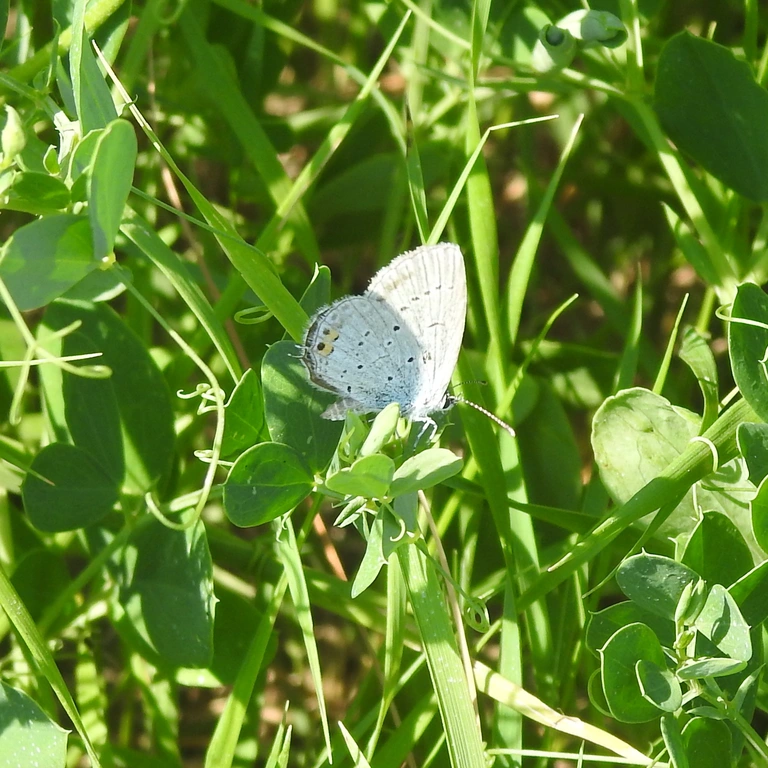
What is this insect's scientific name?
Cupido argiades (also Elkalyce argiades)
